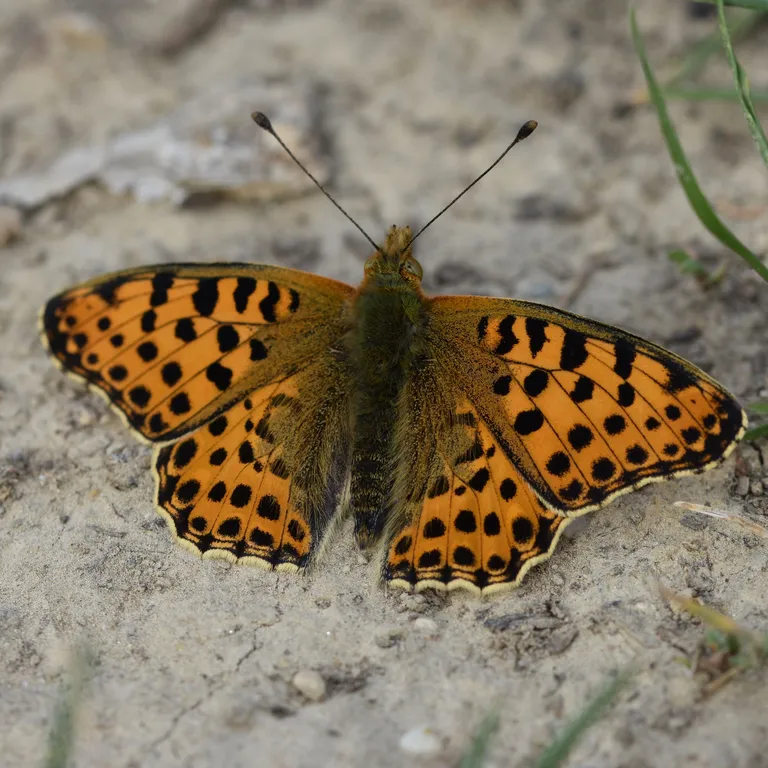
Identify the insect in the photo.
Issoria lathonia
